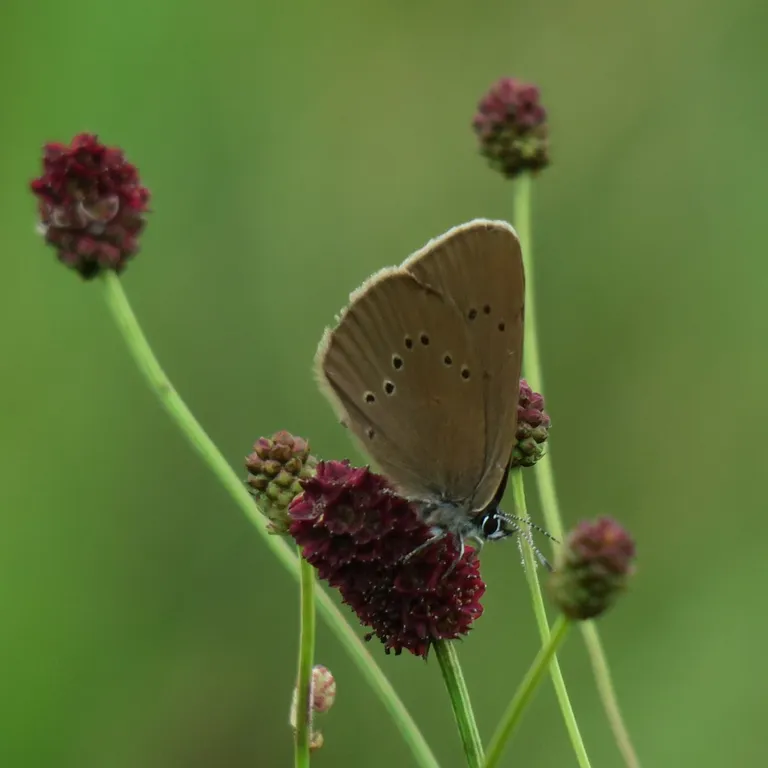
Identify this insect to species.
Phengaris nausithous (also Maculinea nausithous)
